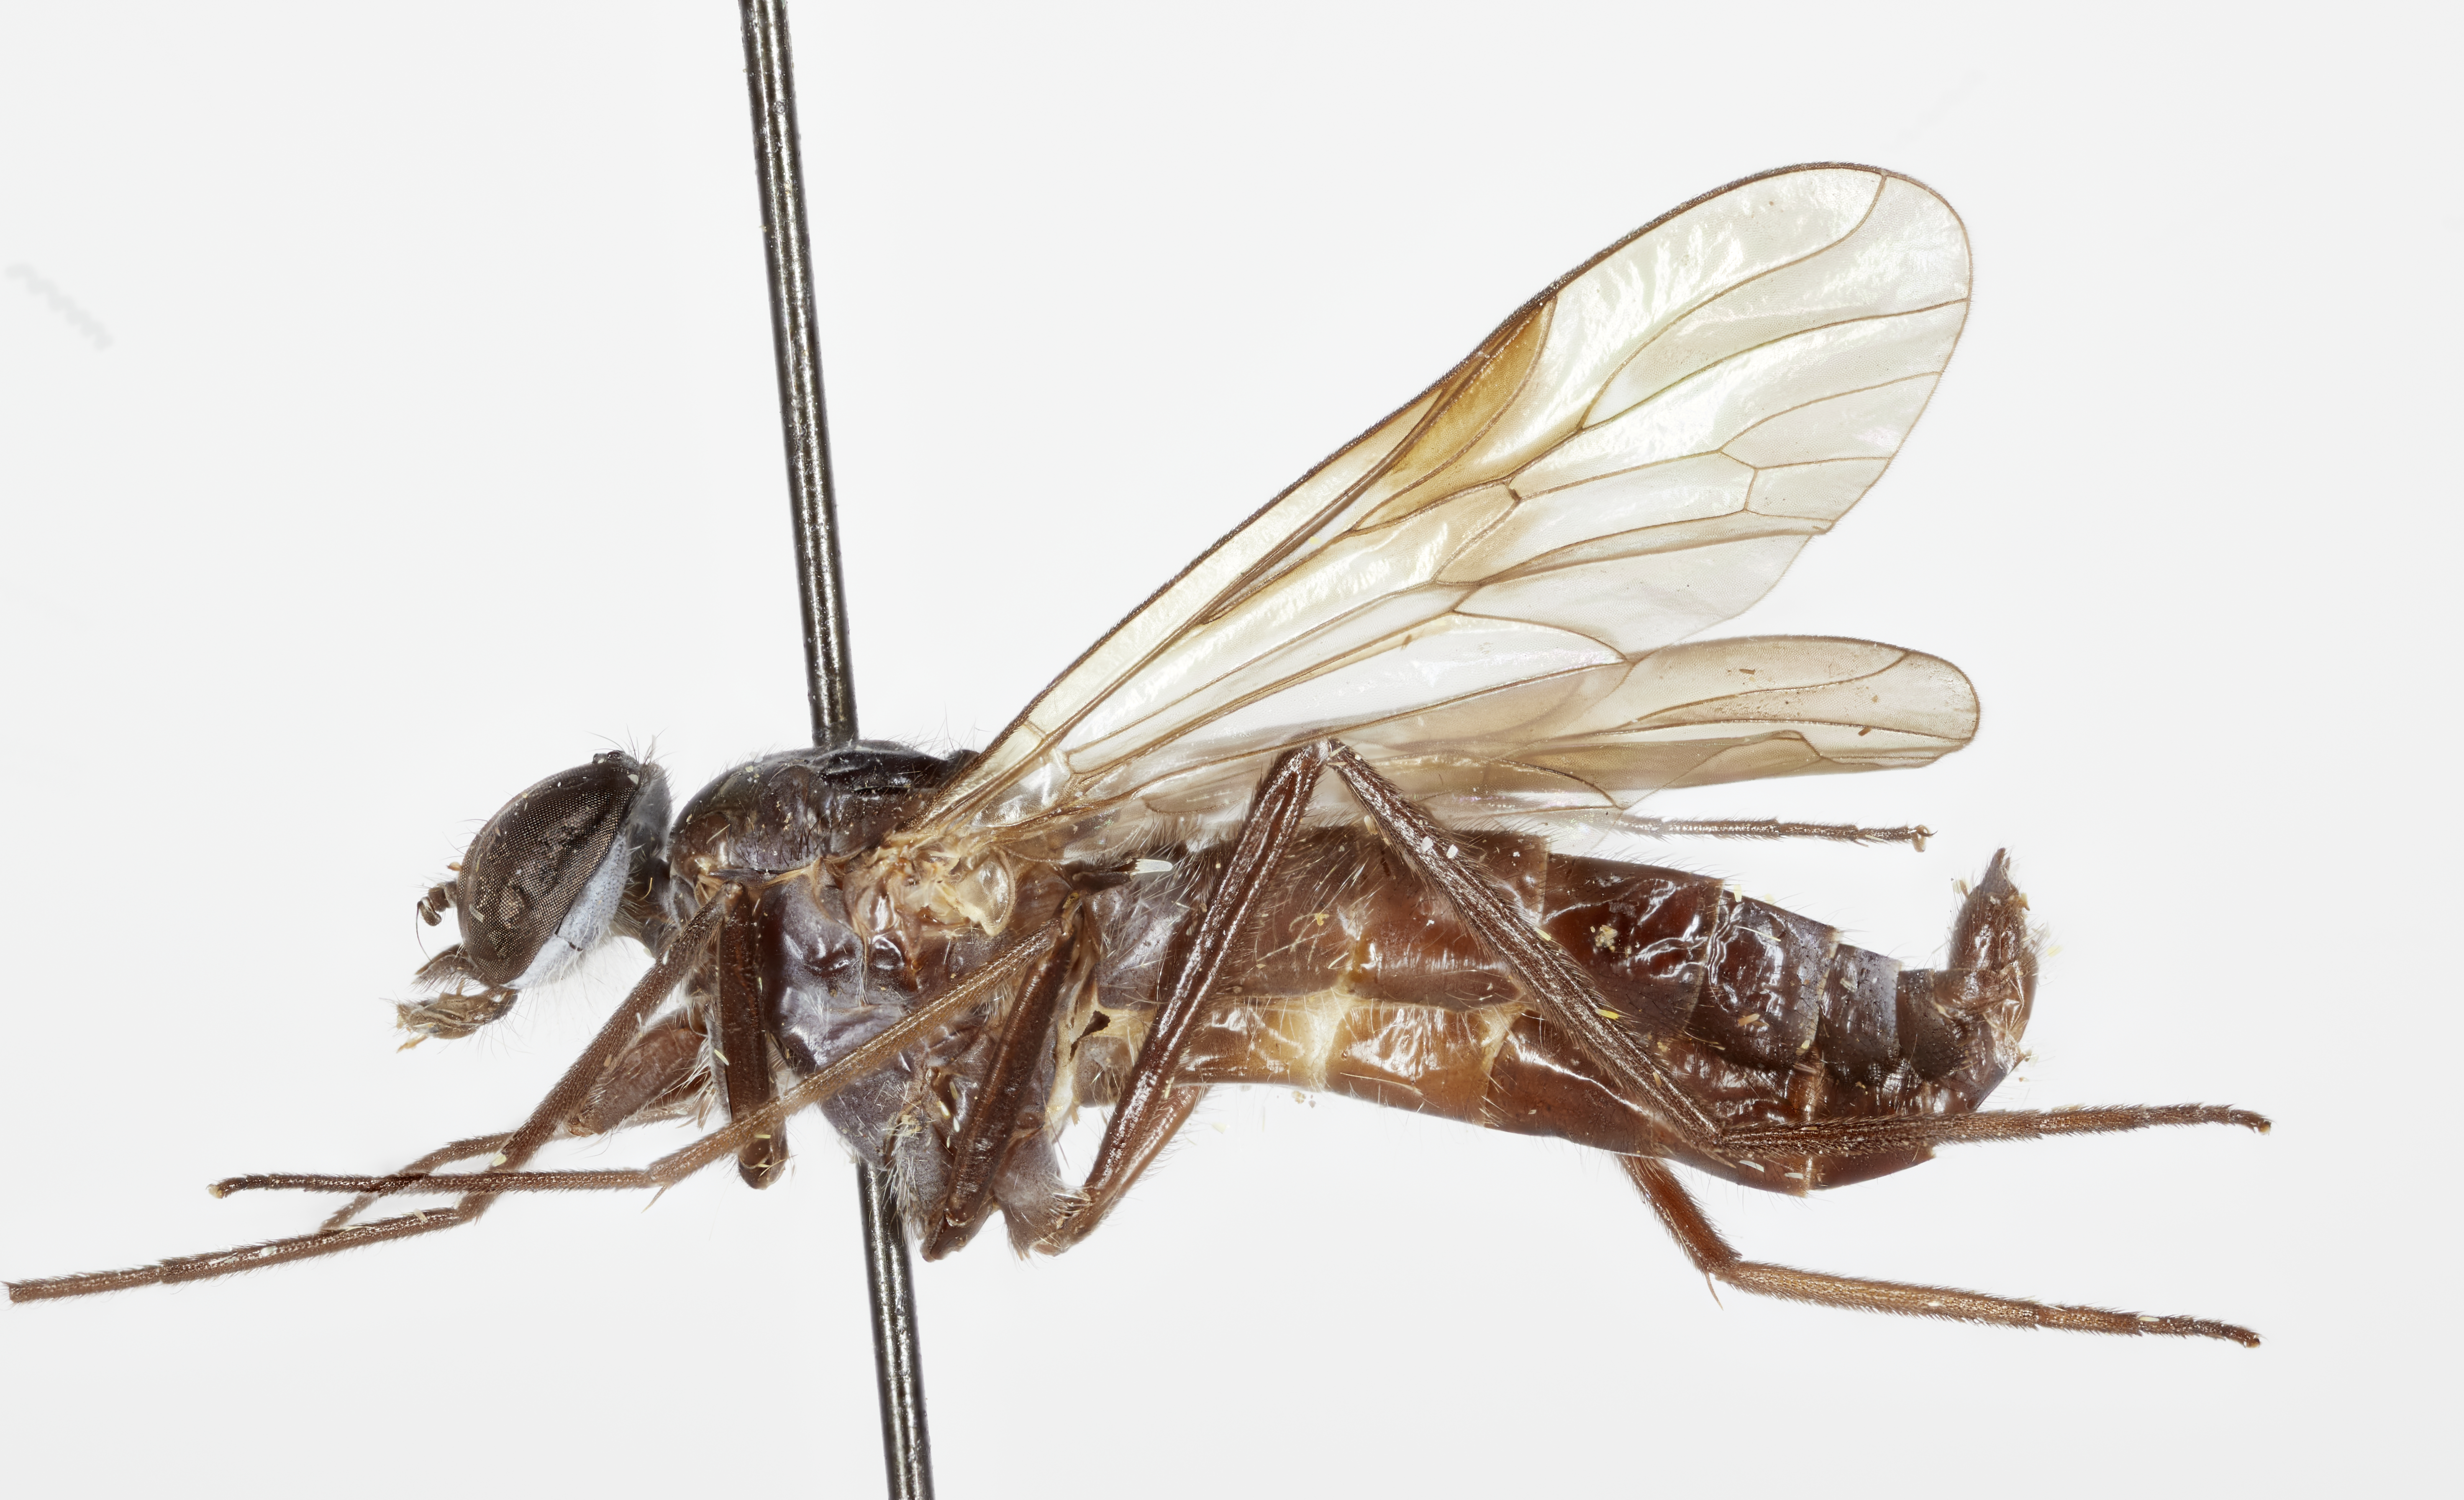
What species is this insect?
Suragina nigripes
